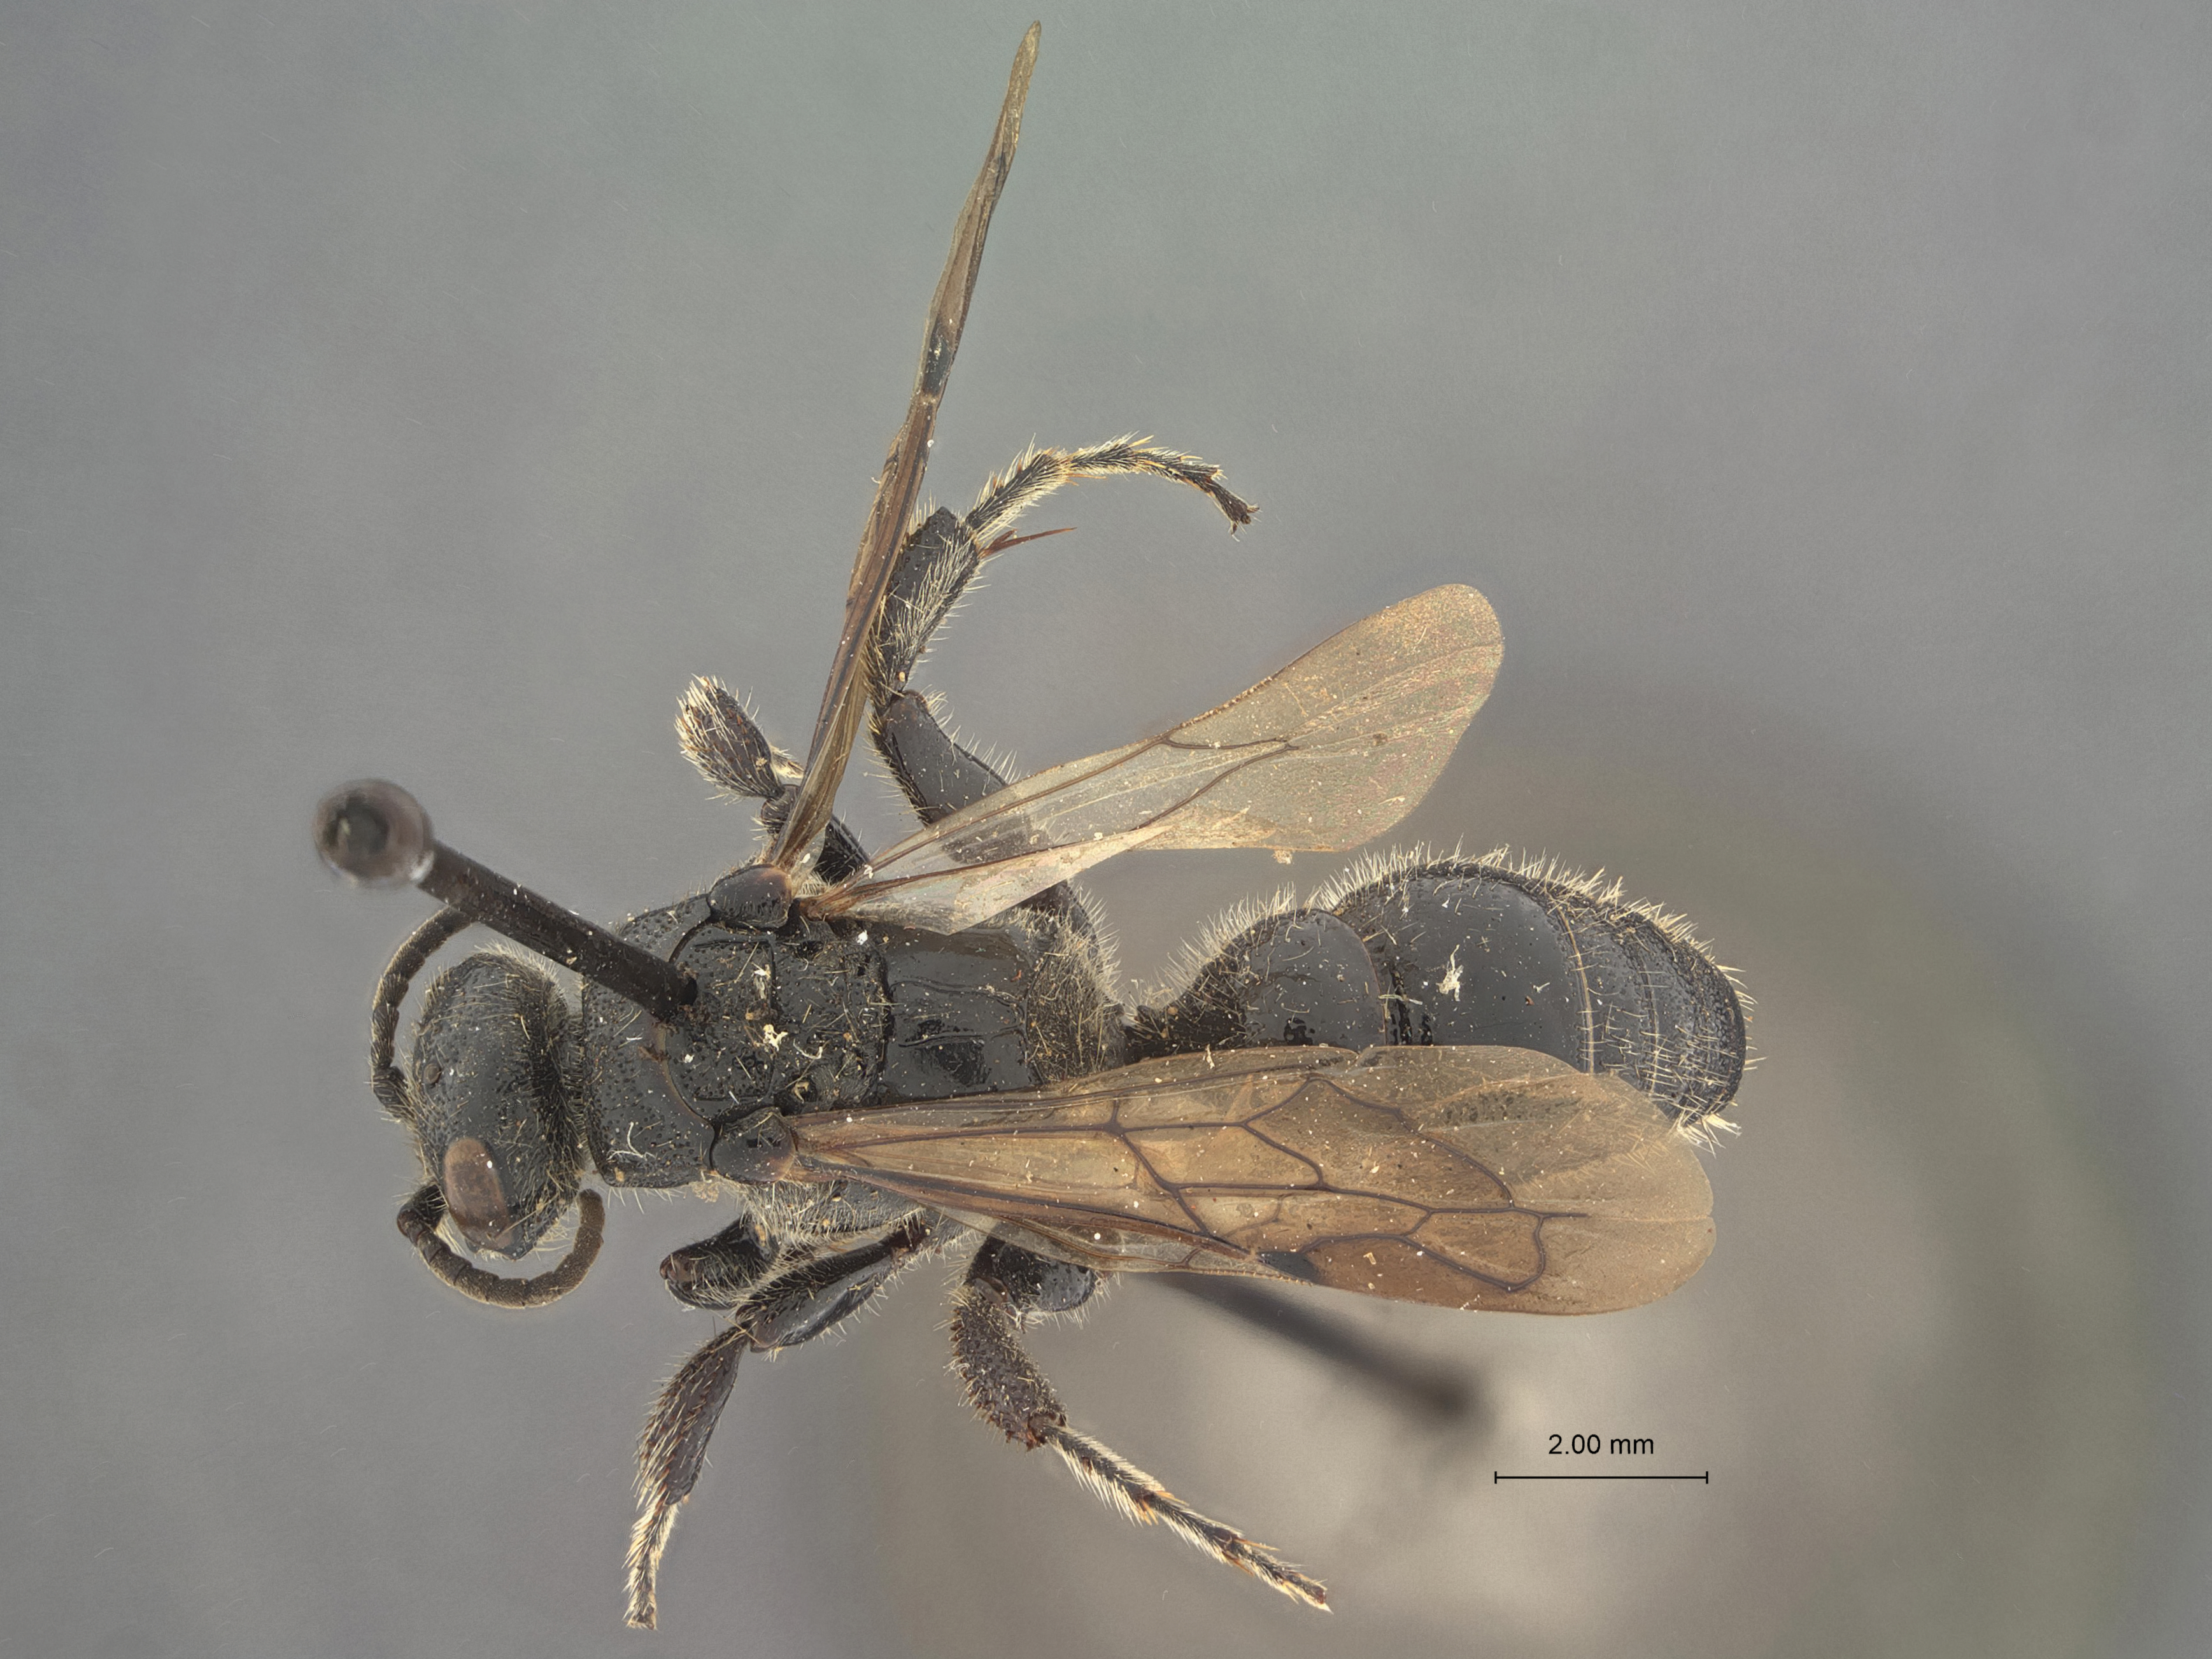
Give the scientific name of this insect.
Tiphia autumnalis
